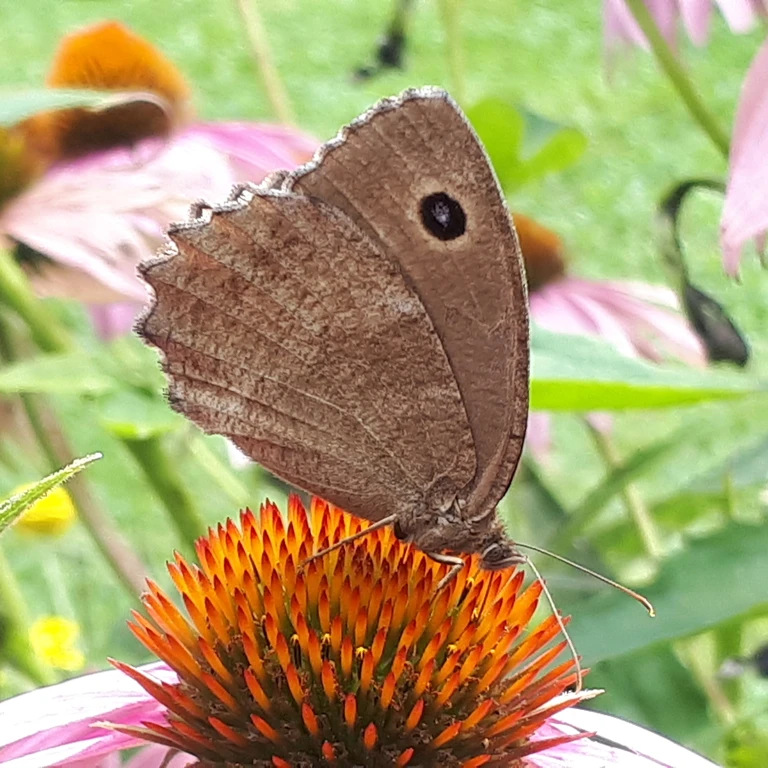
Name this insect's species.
Minois dryas
